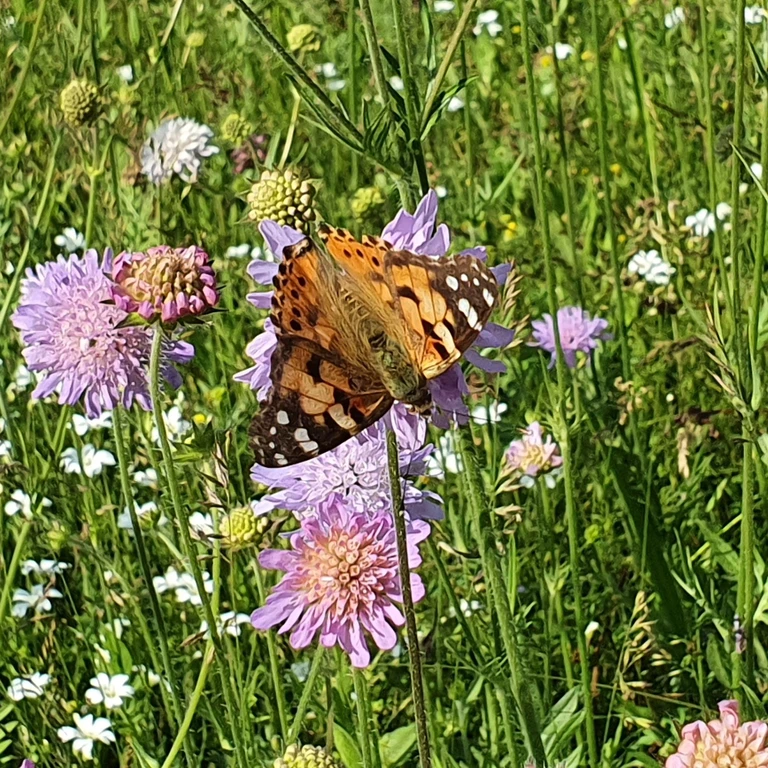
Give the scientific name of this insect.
Vanessa cardui
